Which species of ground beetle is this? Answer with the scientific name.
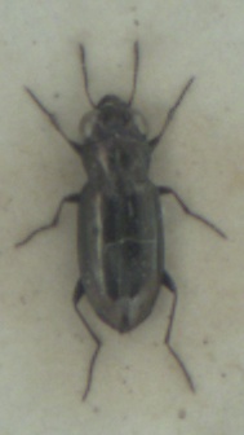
Notiophilus substriatus
